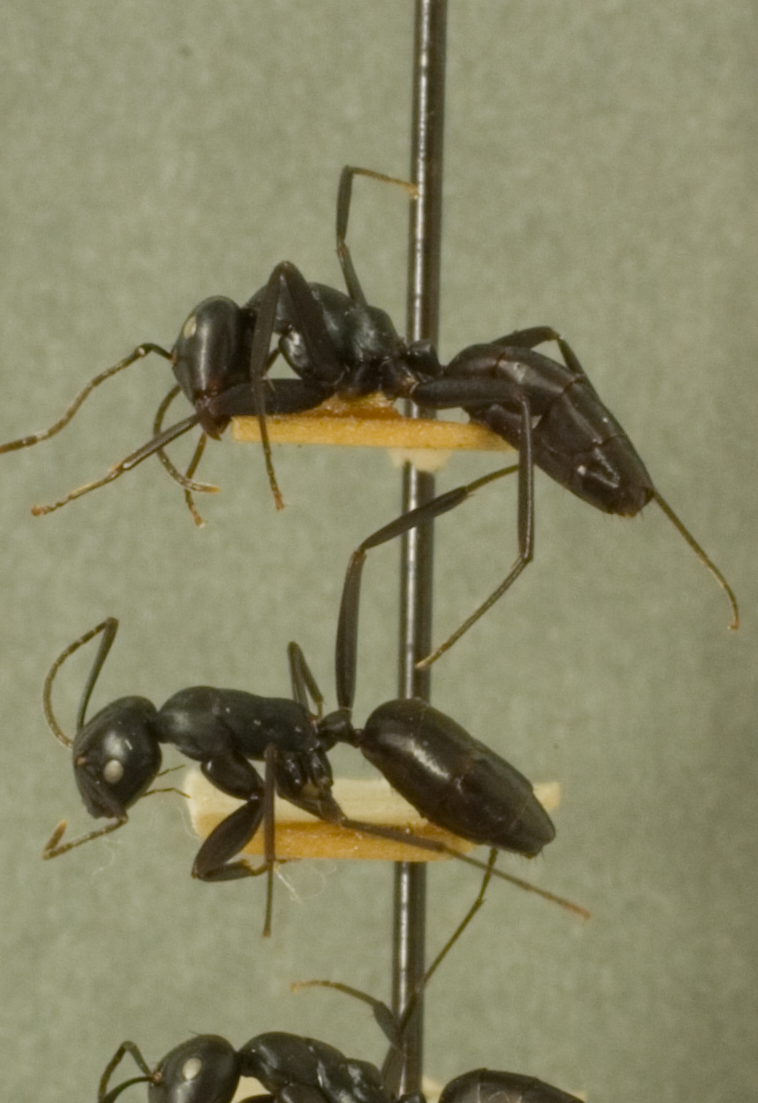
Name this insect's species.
Camponotus vitiensis
